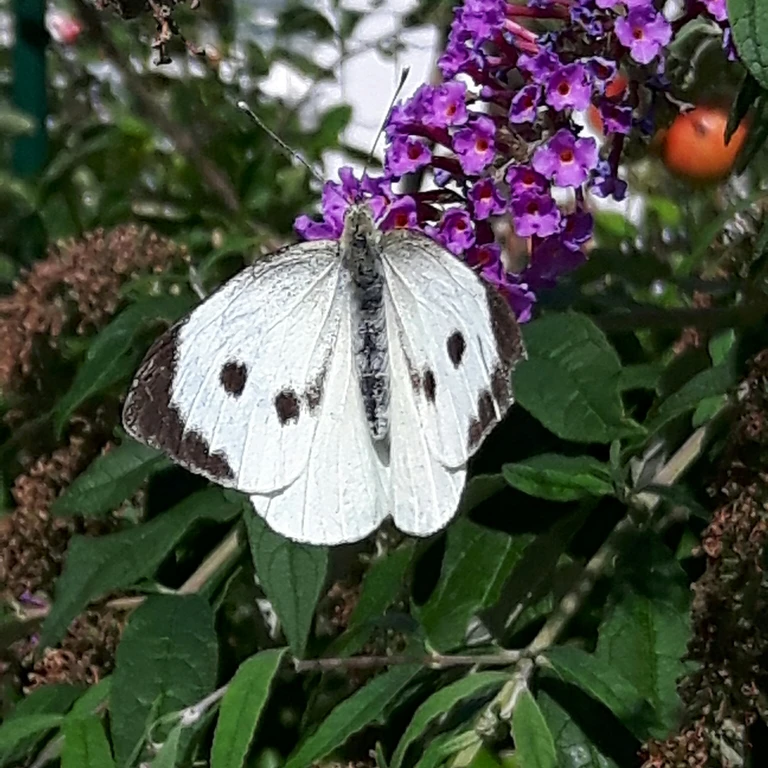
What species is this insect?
Pieris brassicae
